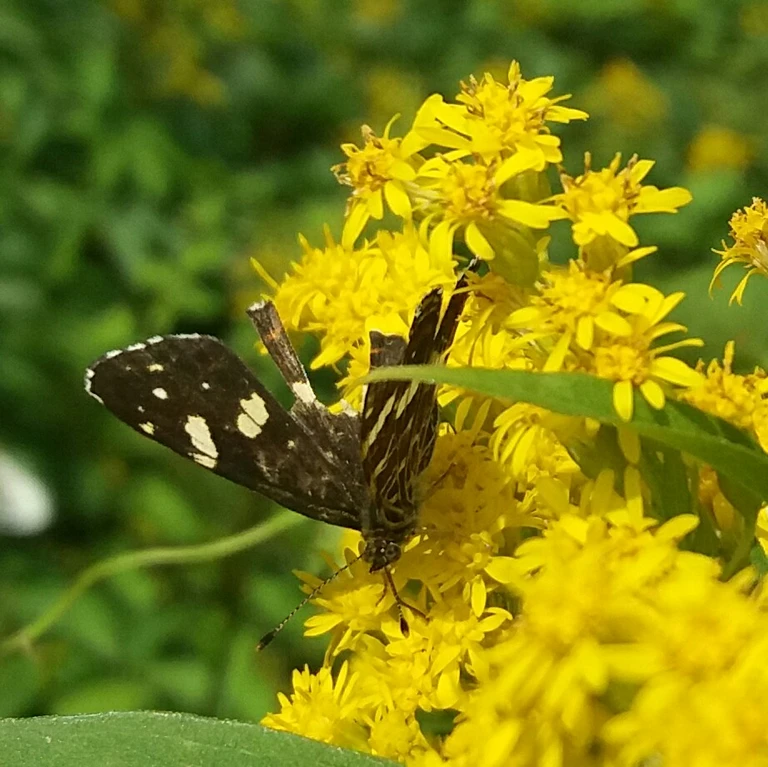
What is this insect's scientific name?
Araschnia levana
